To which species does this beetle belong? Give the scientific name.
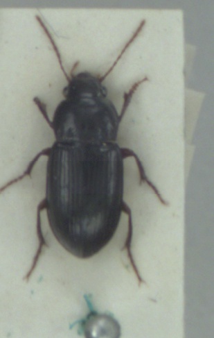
Amara apricaria
